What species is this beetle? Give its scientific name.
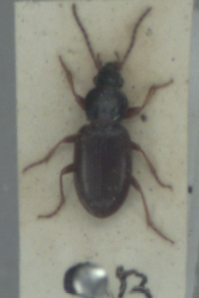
Pterostichus strenuus
